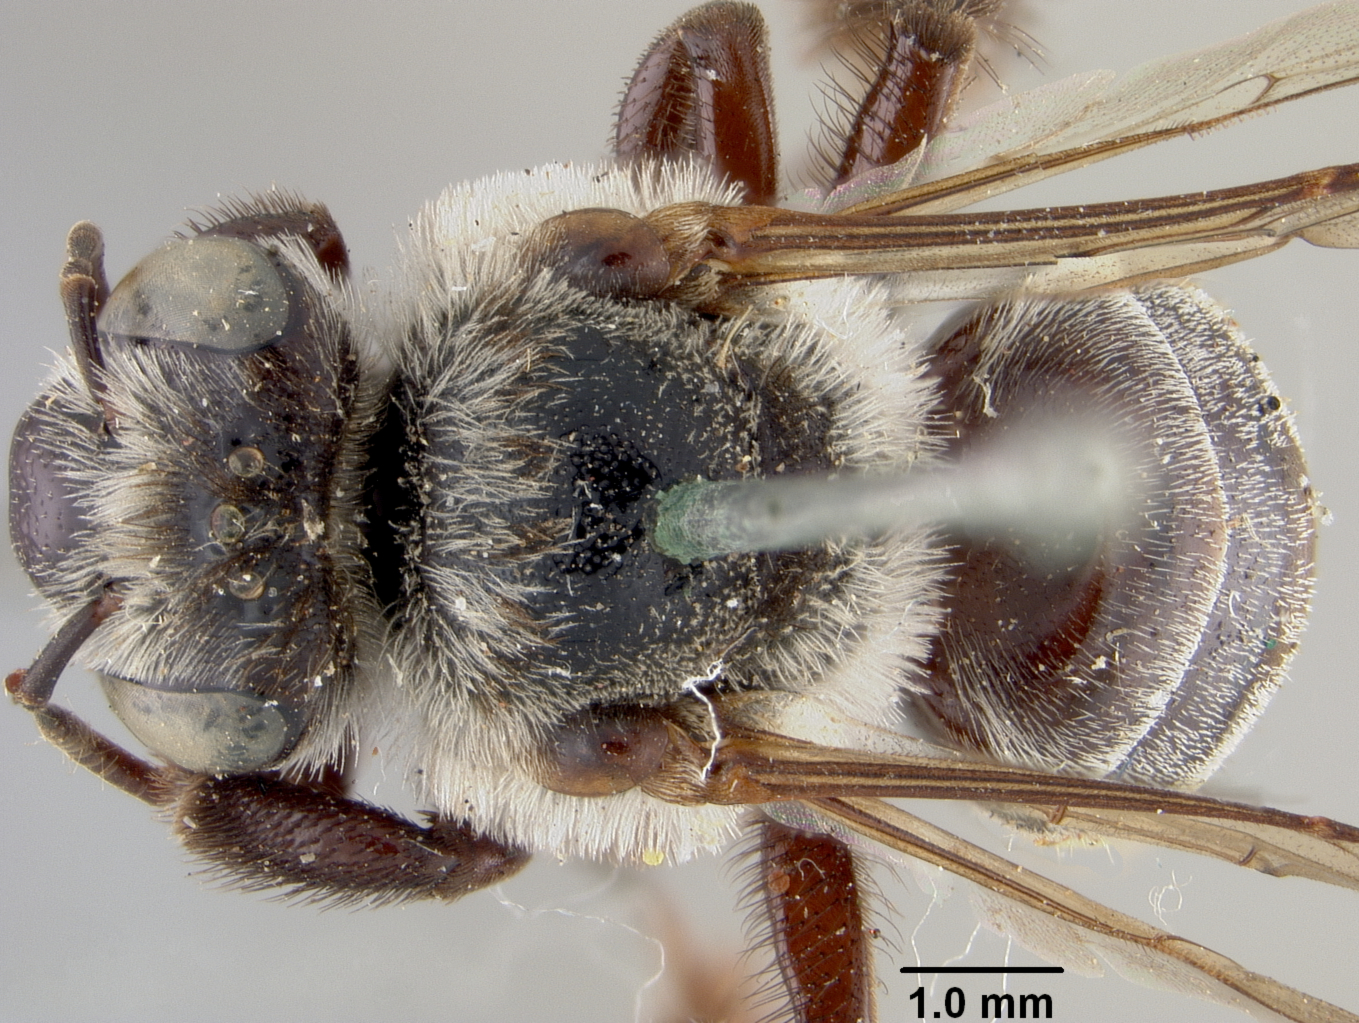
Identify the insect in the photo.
Ptilothrix heterochroa
